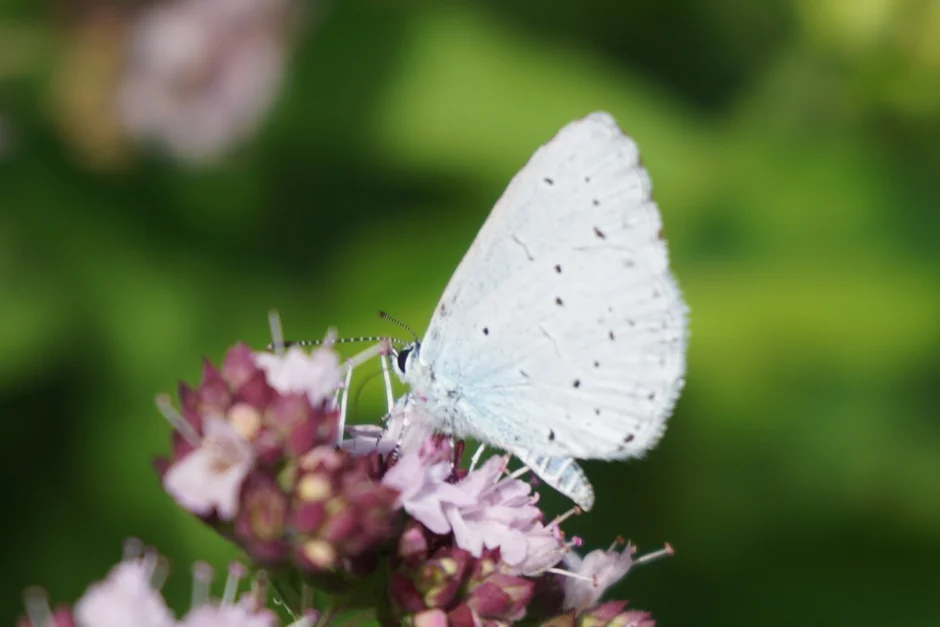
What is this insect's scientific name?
Celastrina argiolus
